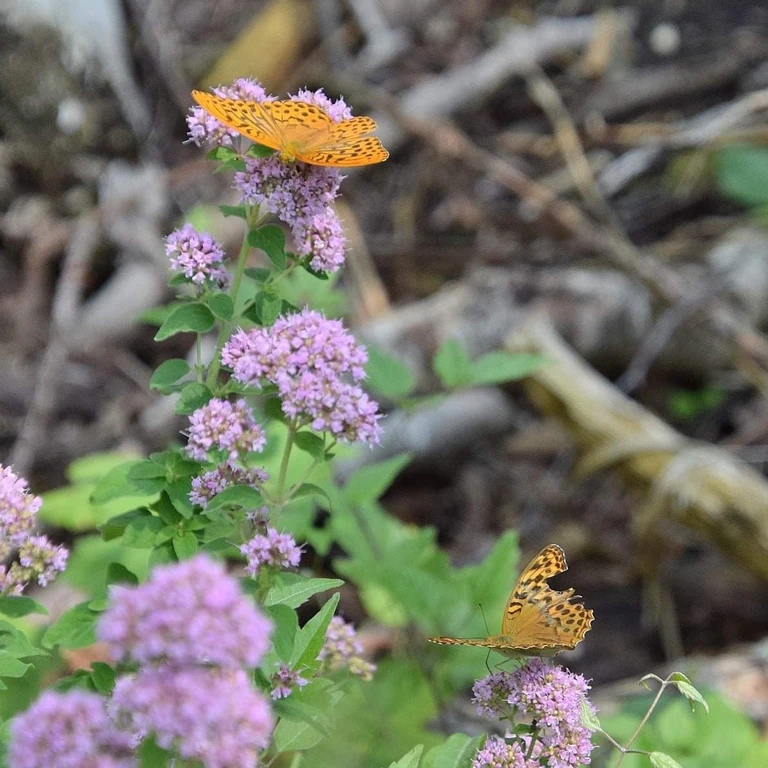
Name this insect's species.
Argynnis paphia
